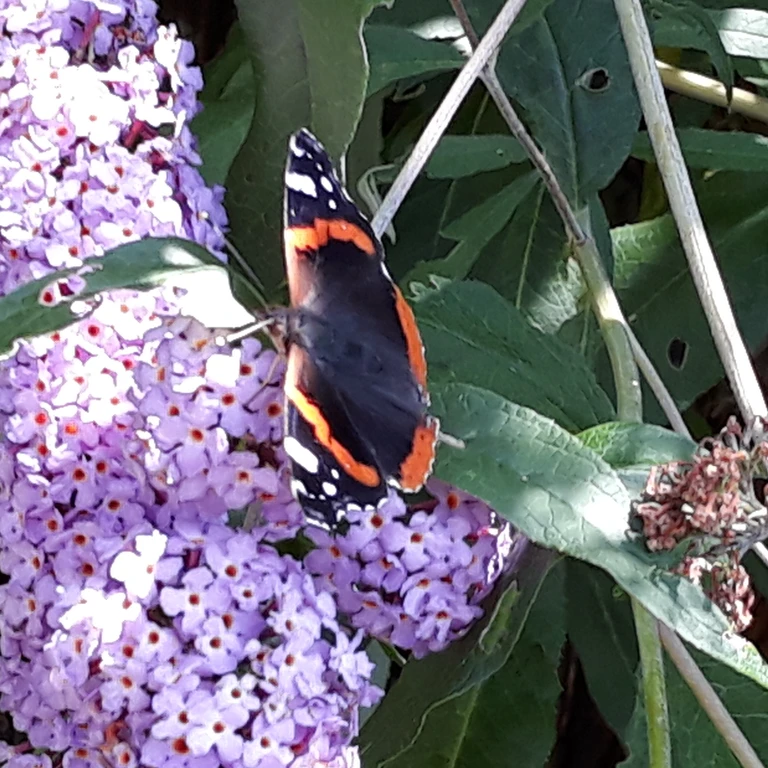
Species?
Vanessa atalanta
